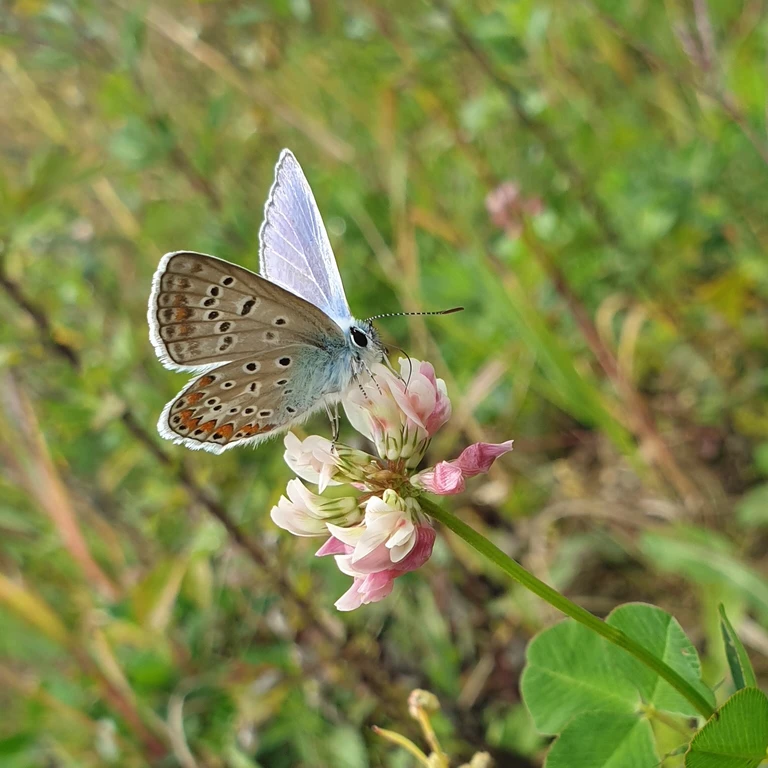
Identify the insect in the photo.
Polyommatus icarus
